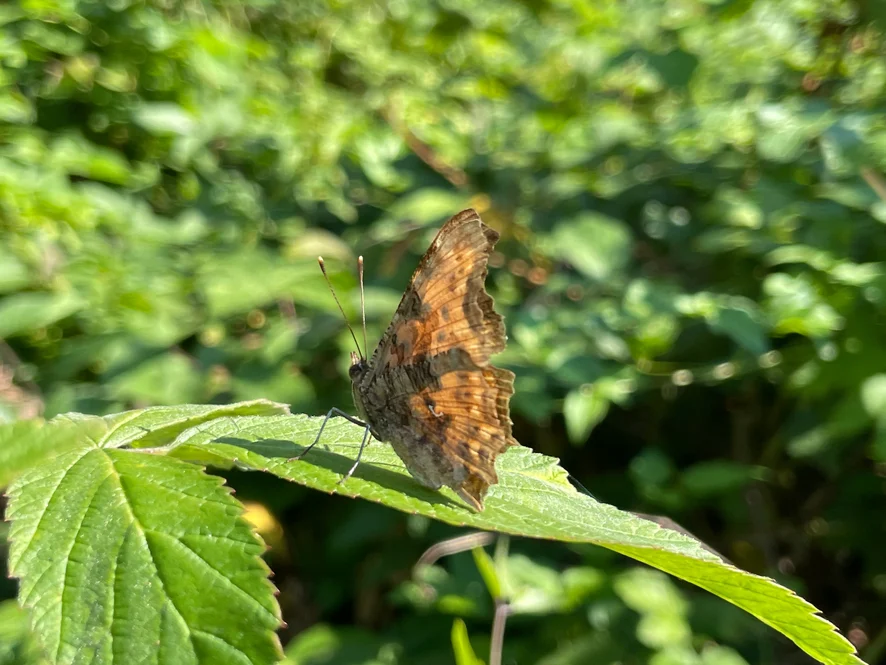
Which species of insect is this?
Polygonia c-album
